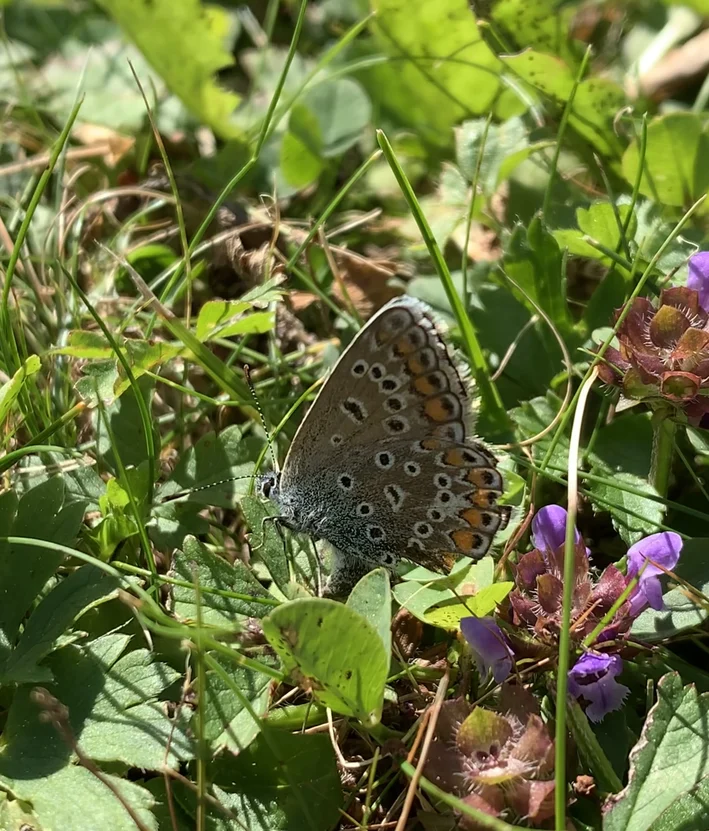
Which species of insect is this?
Polyommatus icarus
